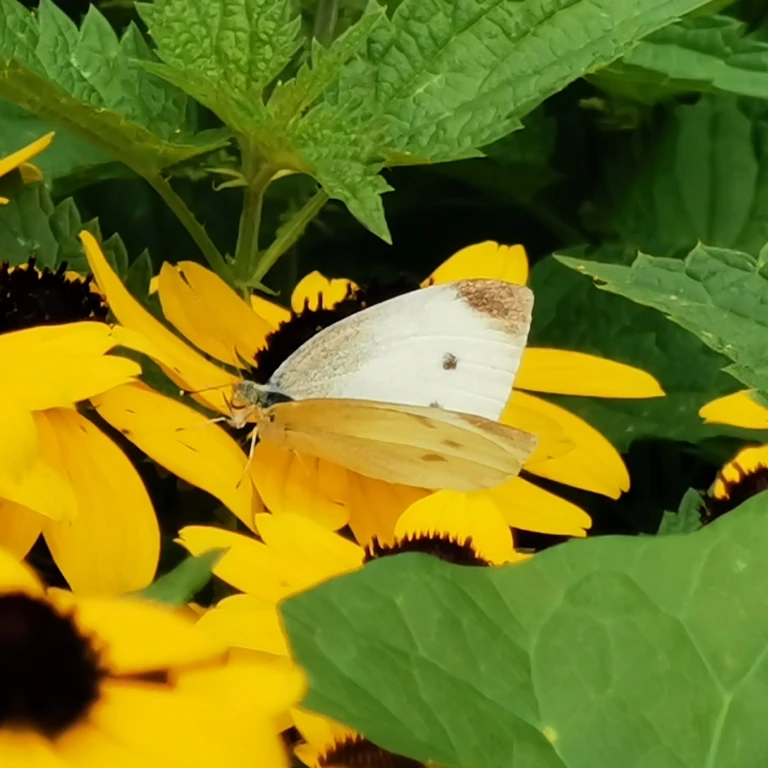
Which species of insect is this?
Pieris rapae
